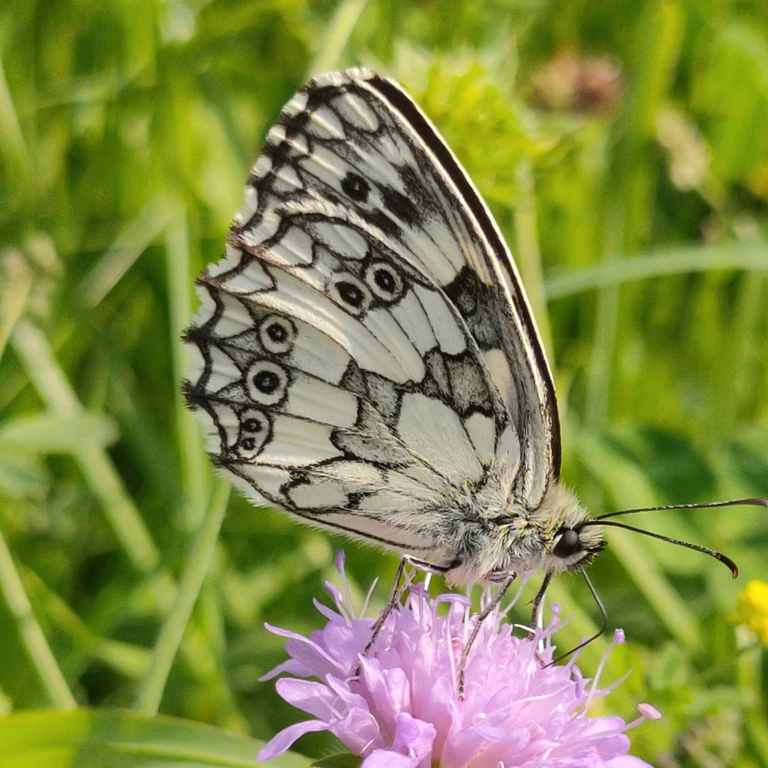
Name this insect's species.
Melanargia galathea
